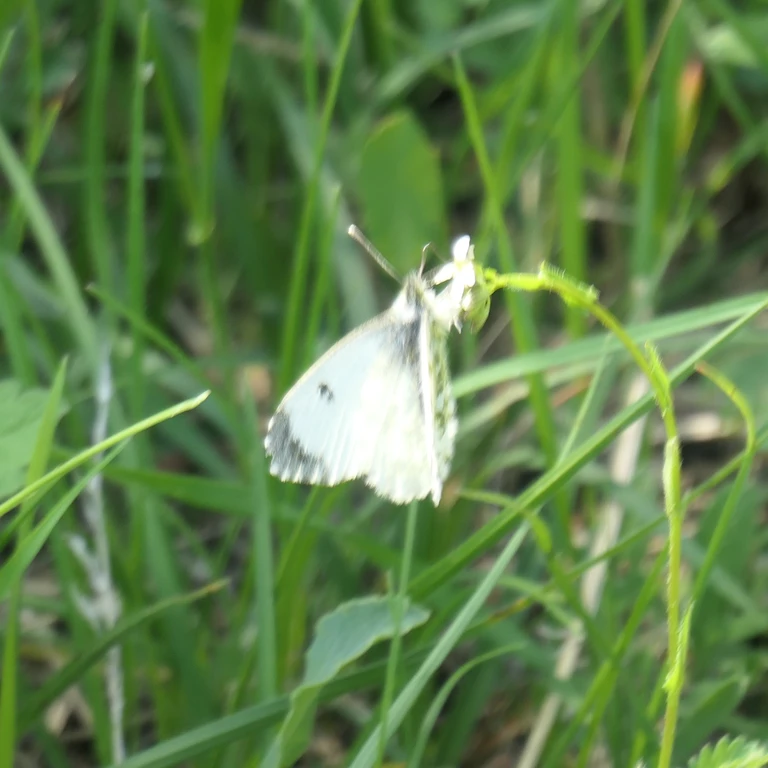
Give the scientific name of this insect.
Anthocharis cardamines
